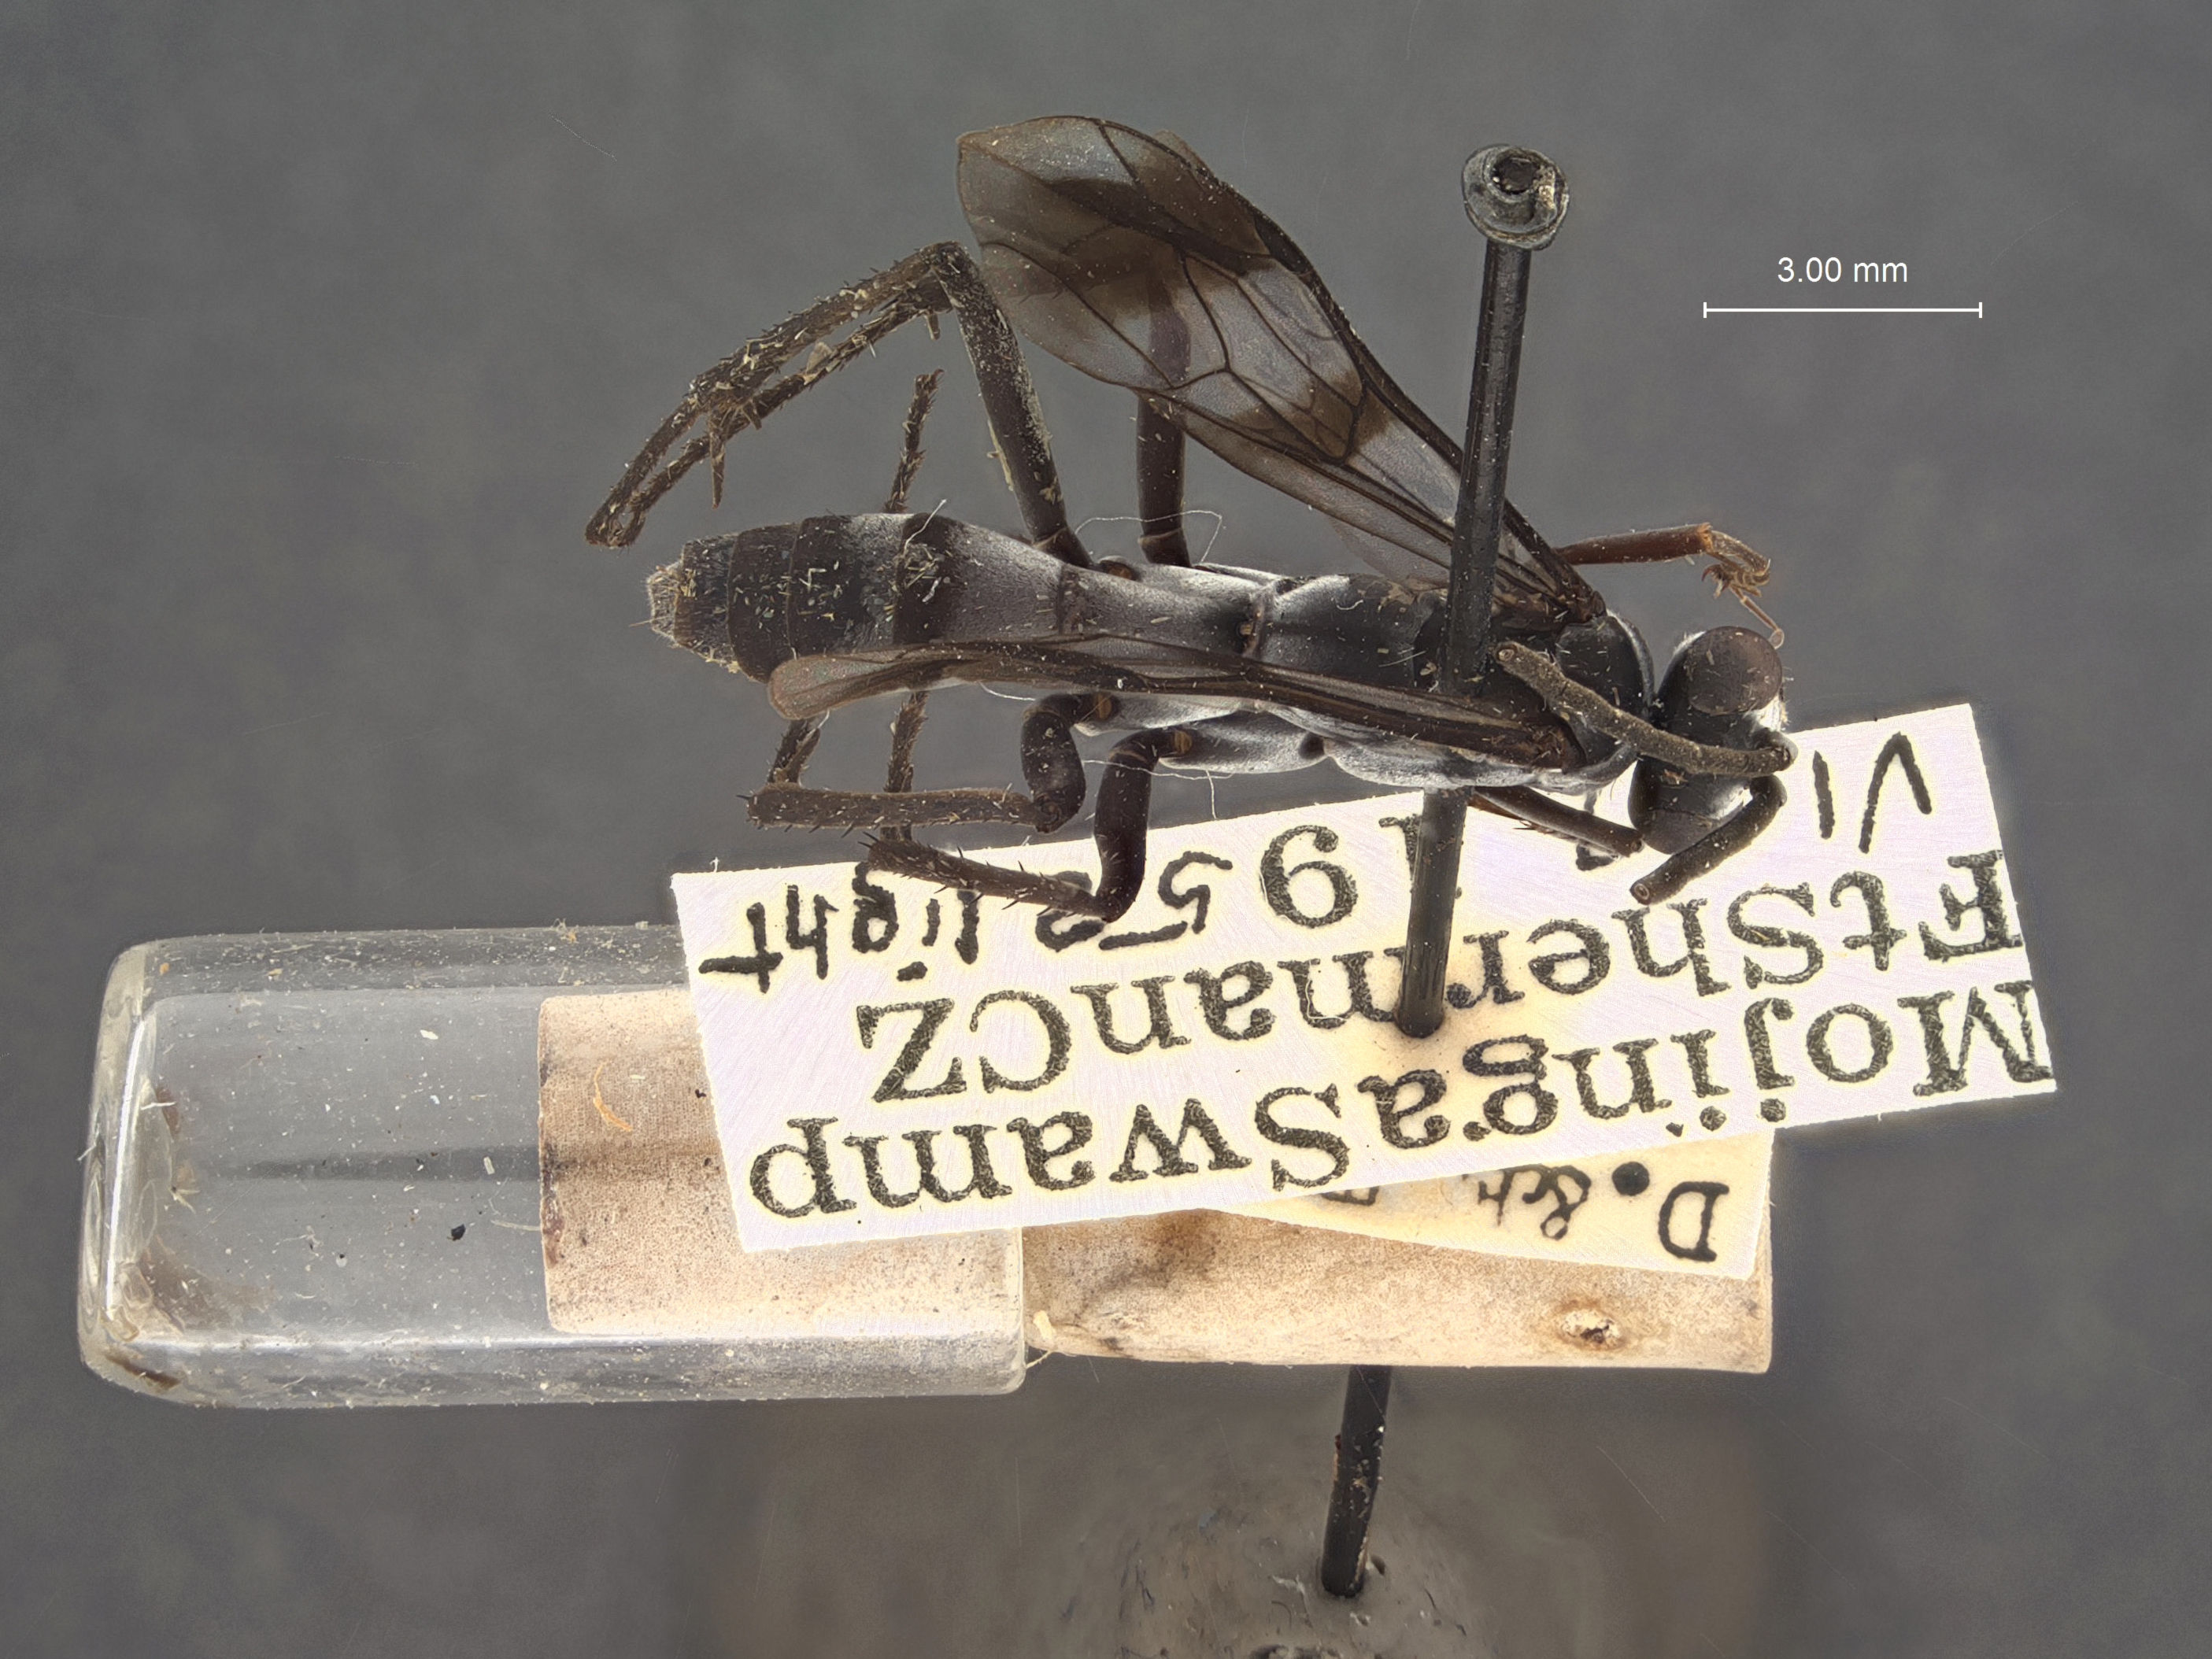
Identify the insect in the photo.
Priochilus fustiferum
